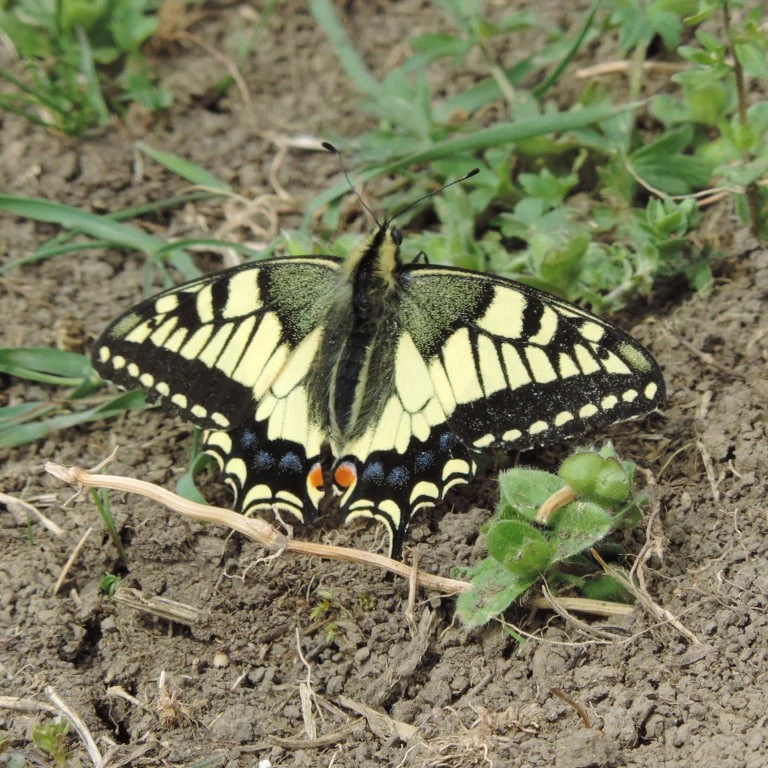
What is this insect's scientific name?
Papilio machaon
